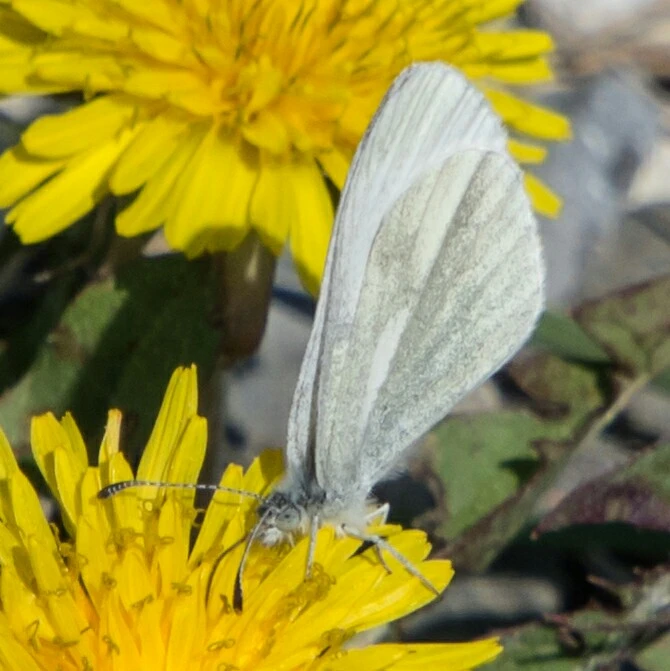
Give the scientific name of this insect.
Leptidea sinapis/juvernica
